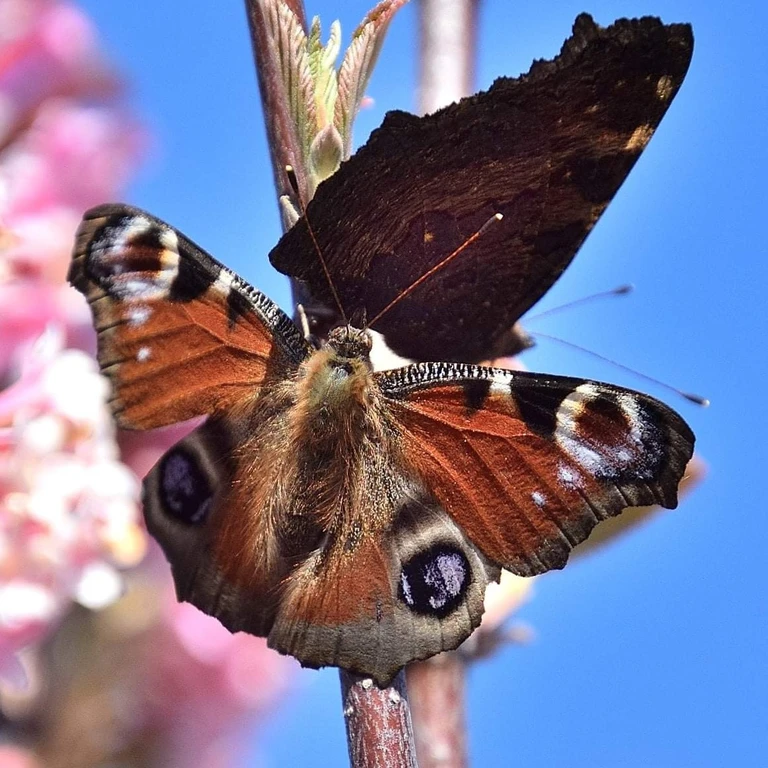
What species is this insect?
Aglais io
